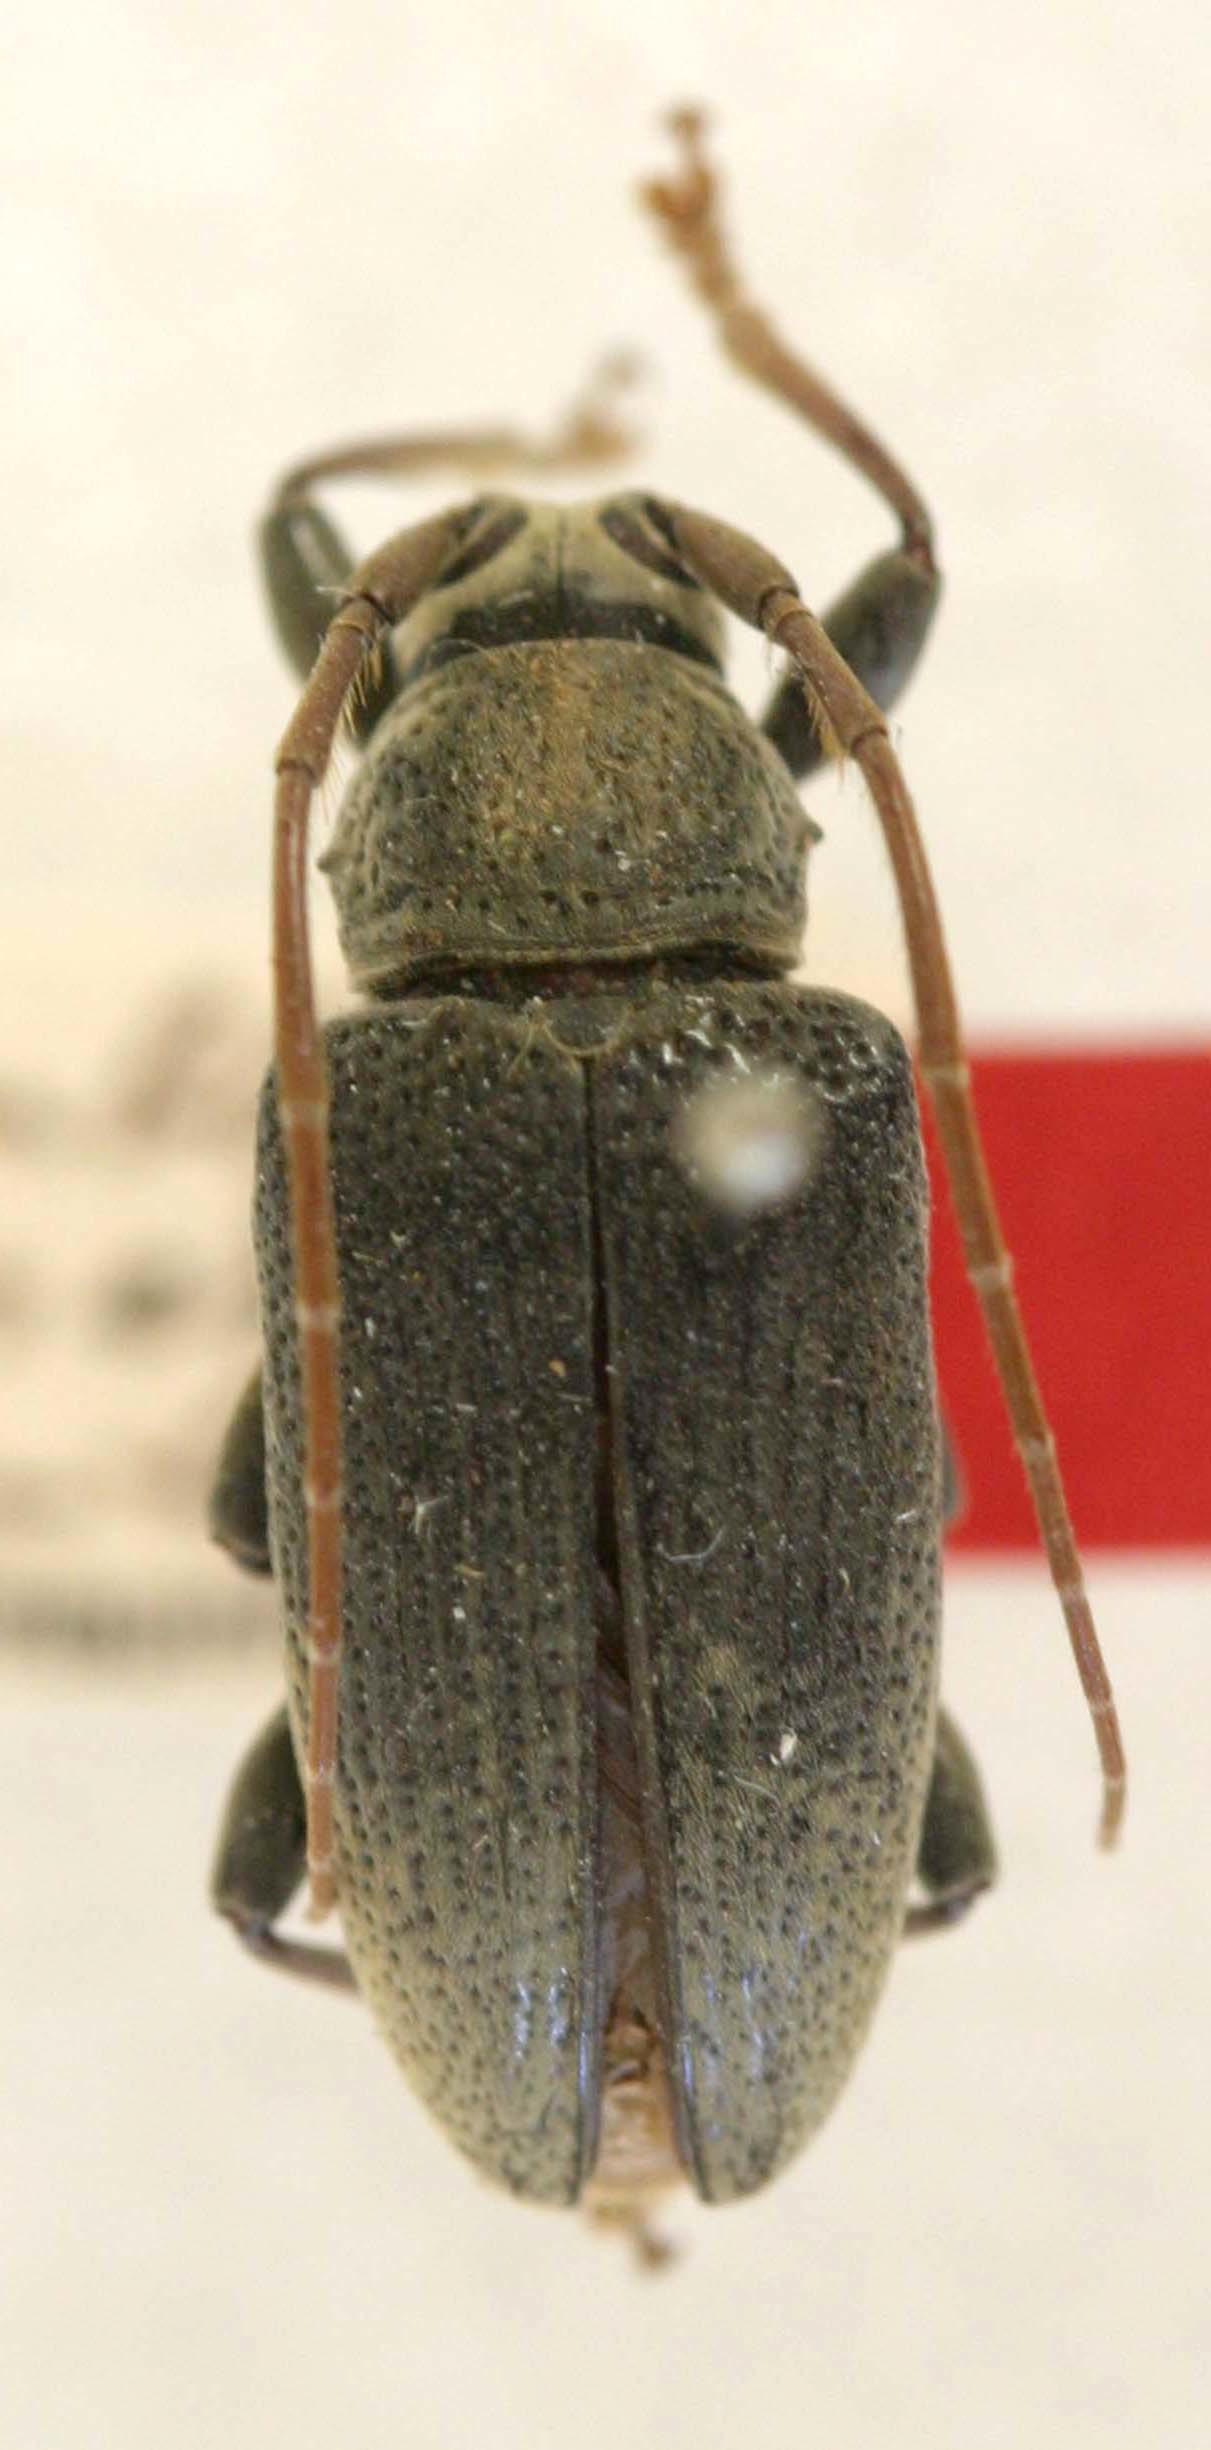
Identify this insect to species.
Amblymora grisescens
